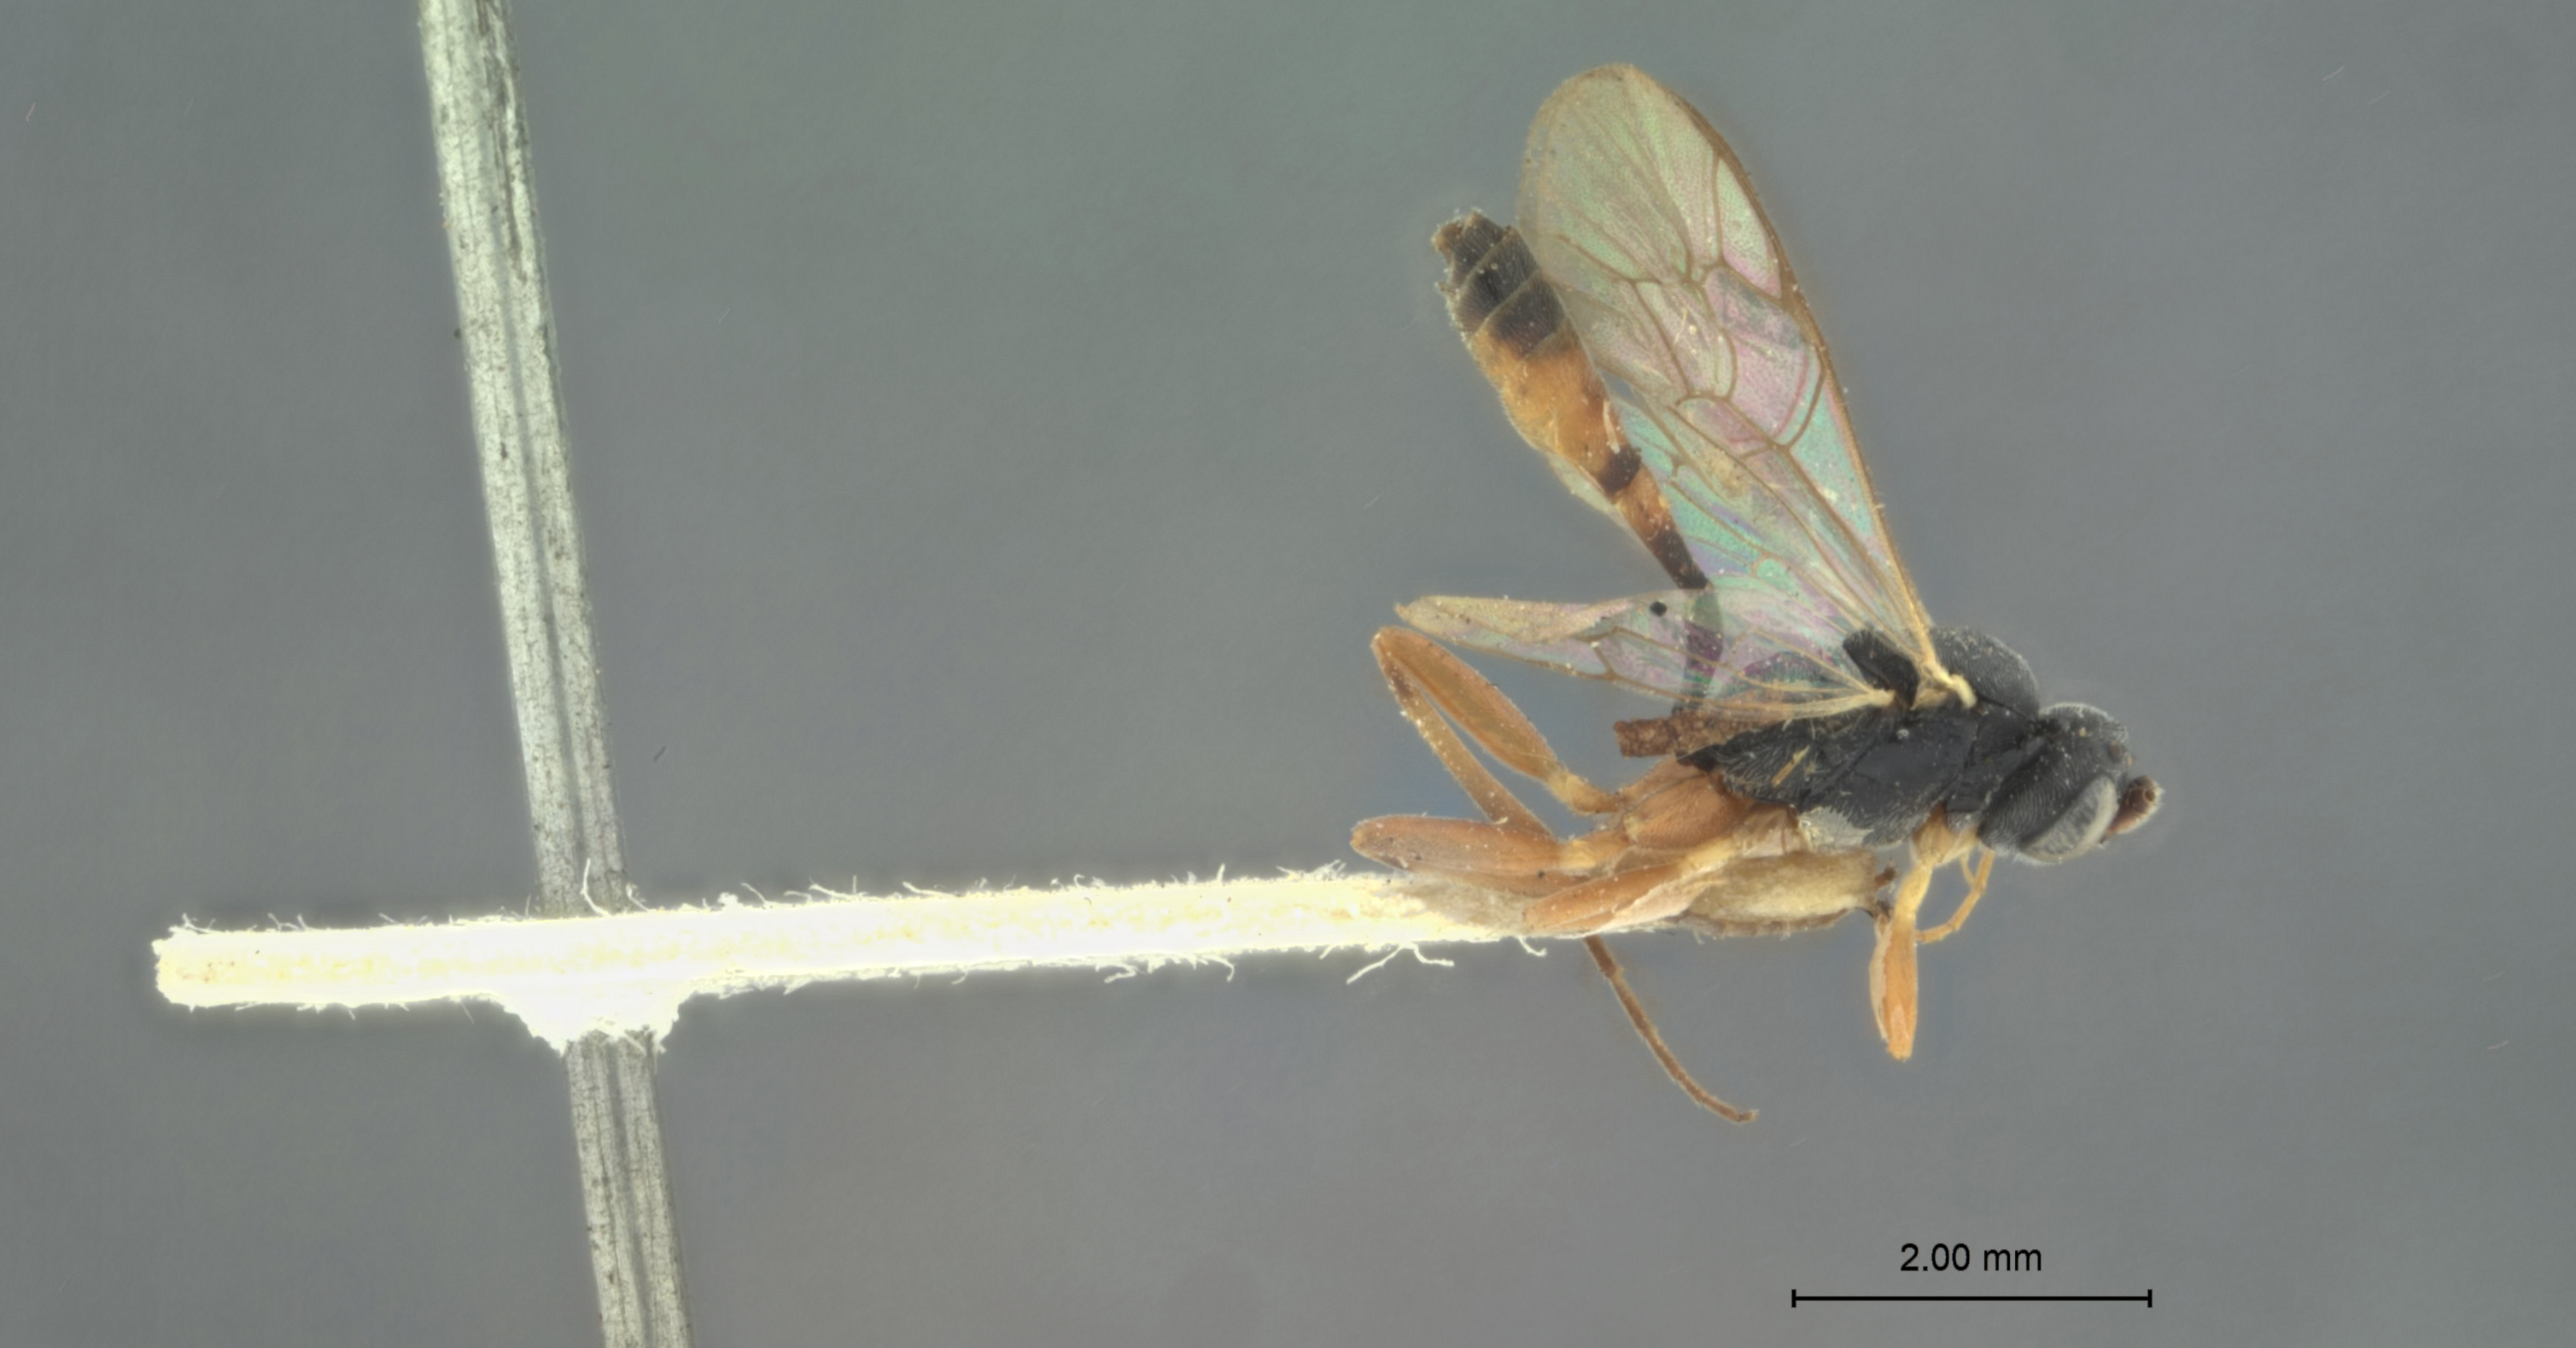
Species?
Limneria nephelodis
